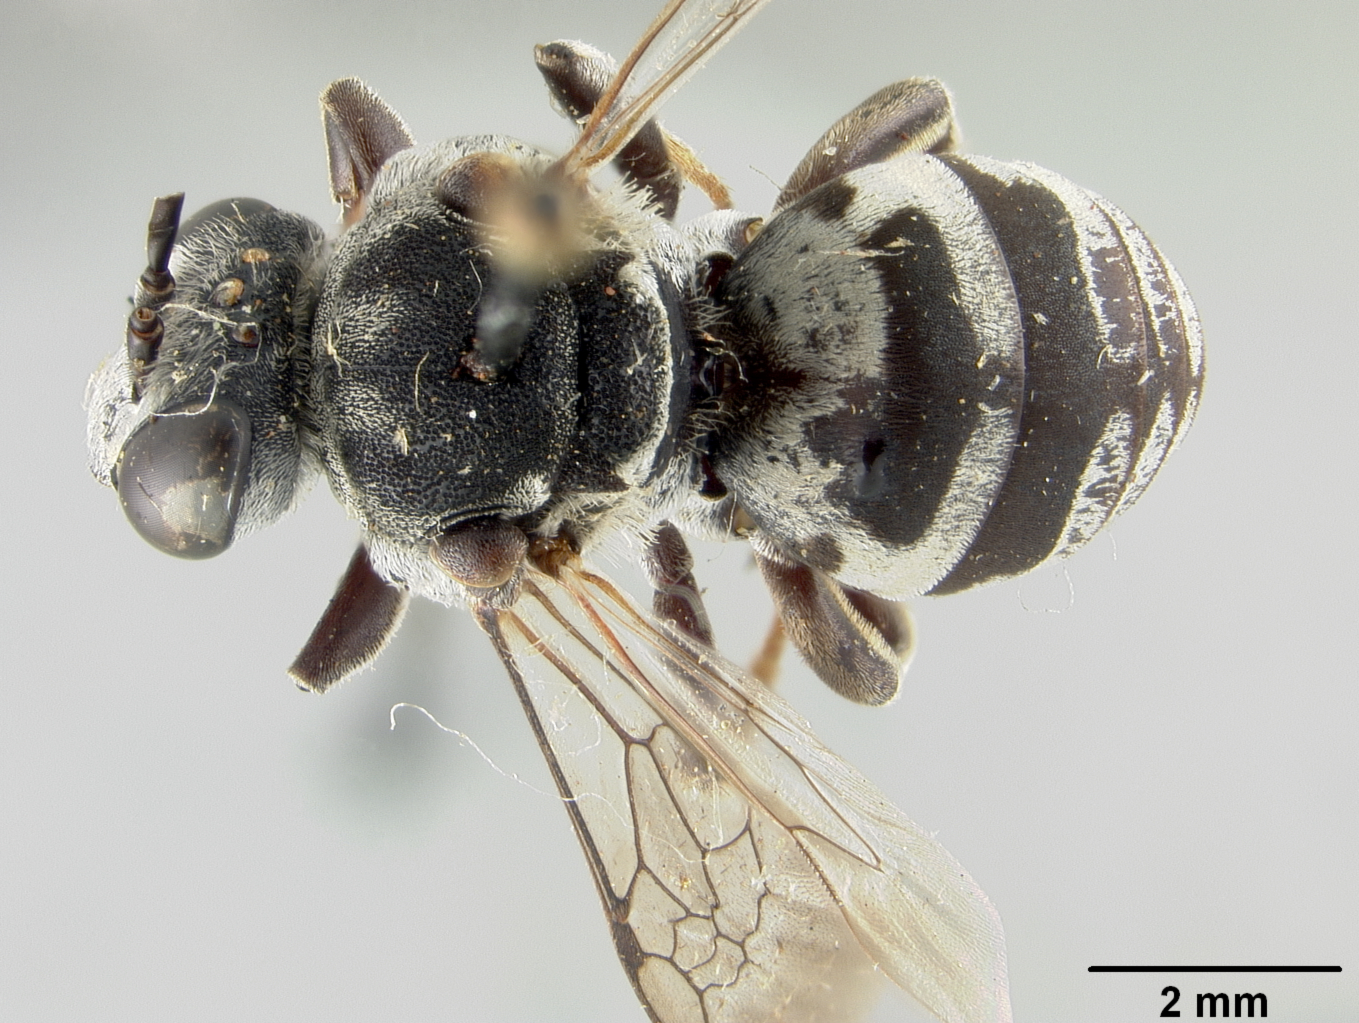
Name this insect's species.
Triepeolus banksi
